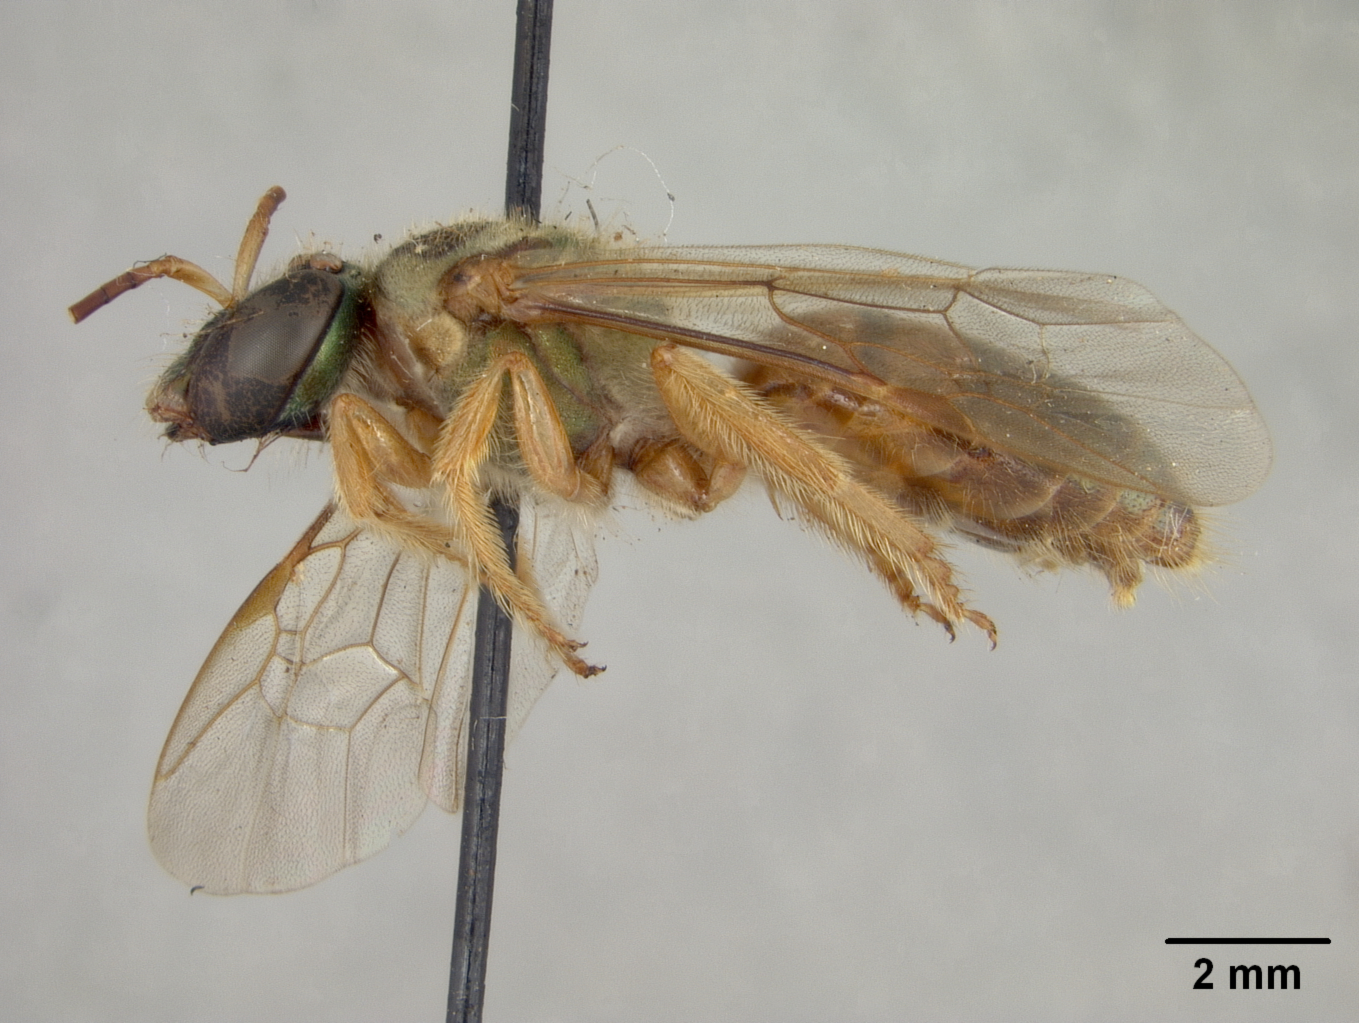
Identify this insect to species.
Megalopta tabascana
